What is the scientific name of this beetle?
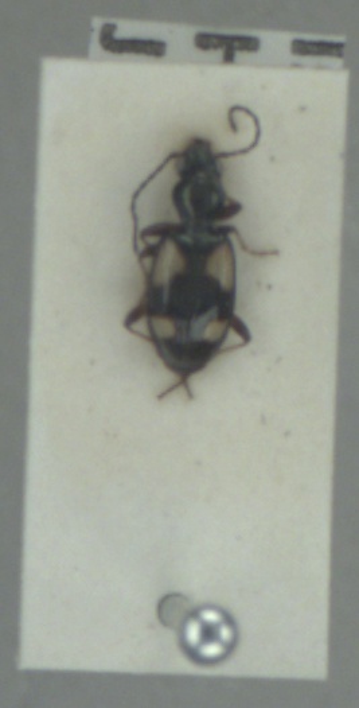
Bembidion illigeri
